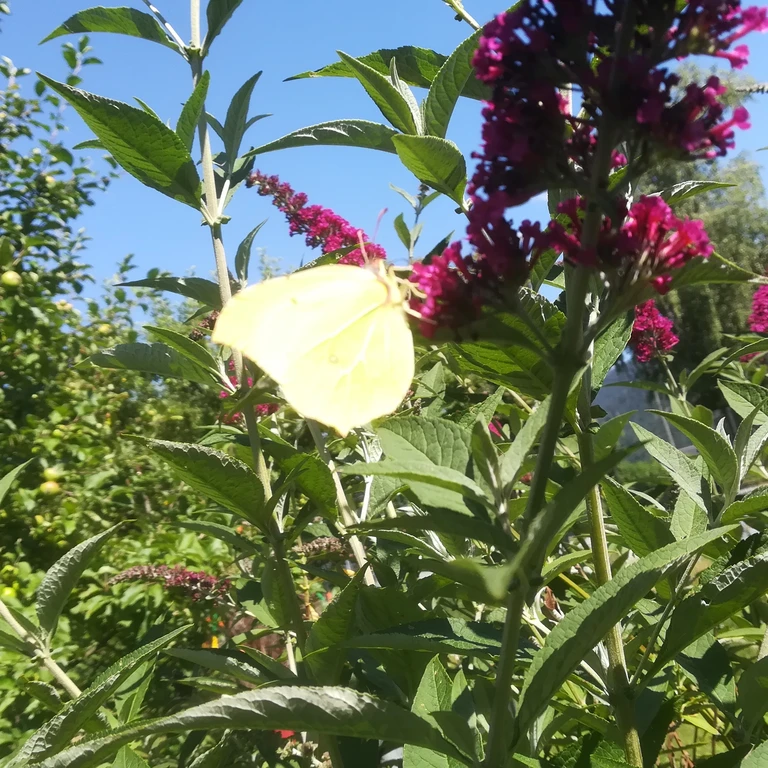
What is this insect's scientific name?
Gonepteryx rhamni
